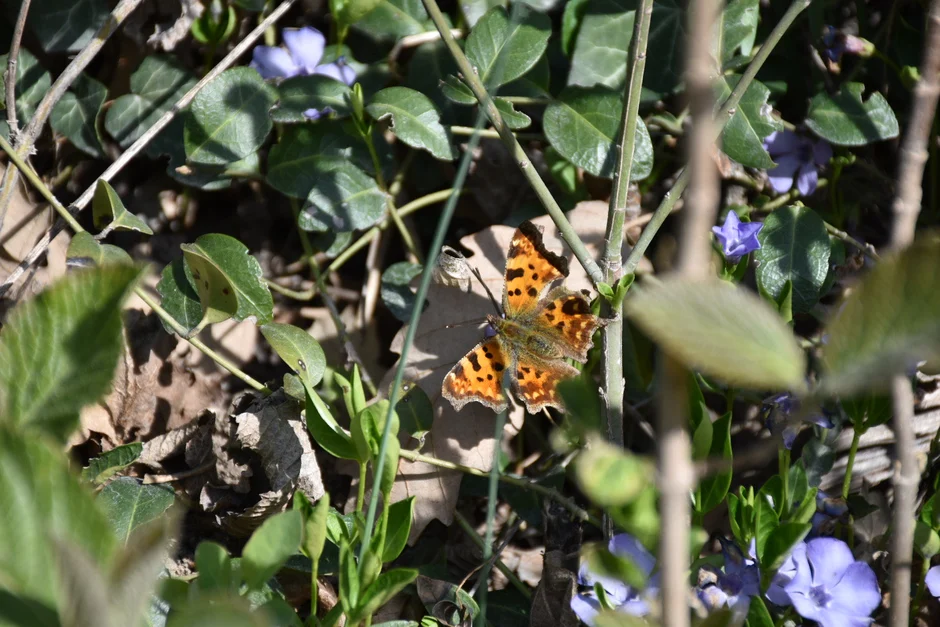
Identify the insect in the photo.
Polygonia c-album
